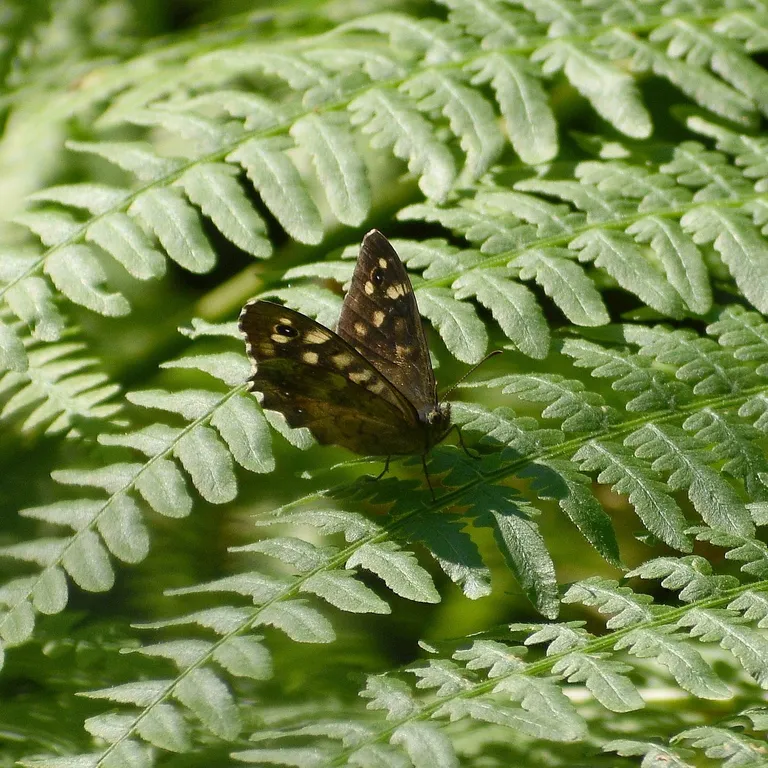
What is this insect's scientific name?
Pararge aegeria
